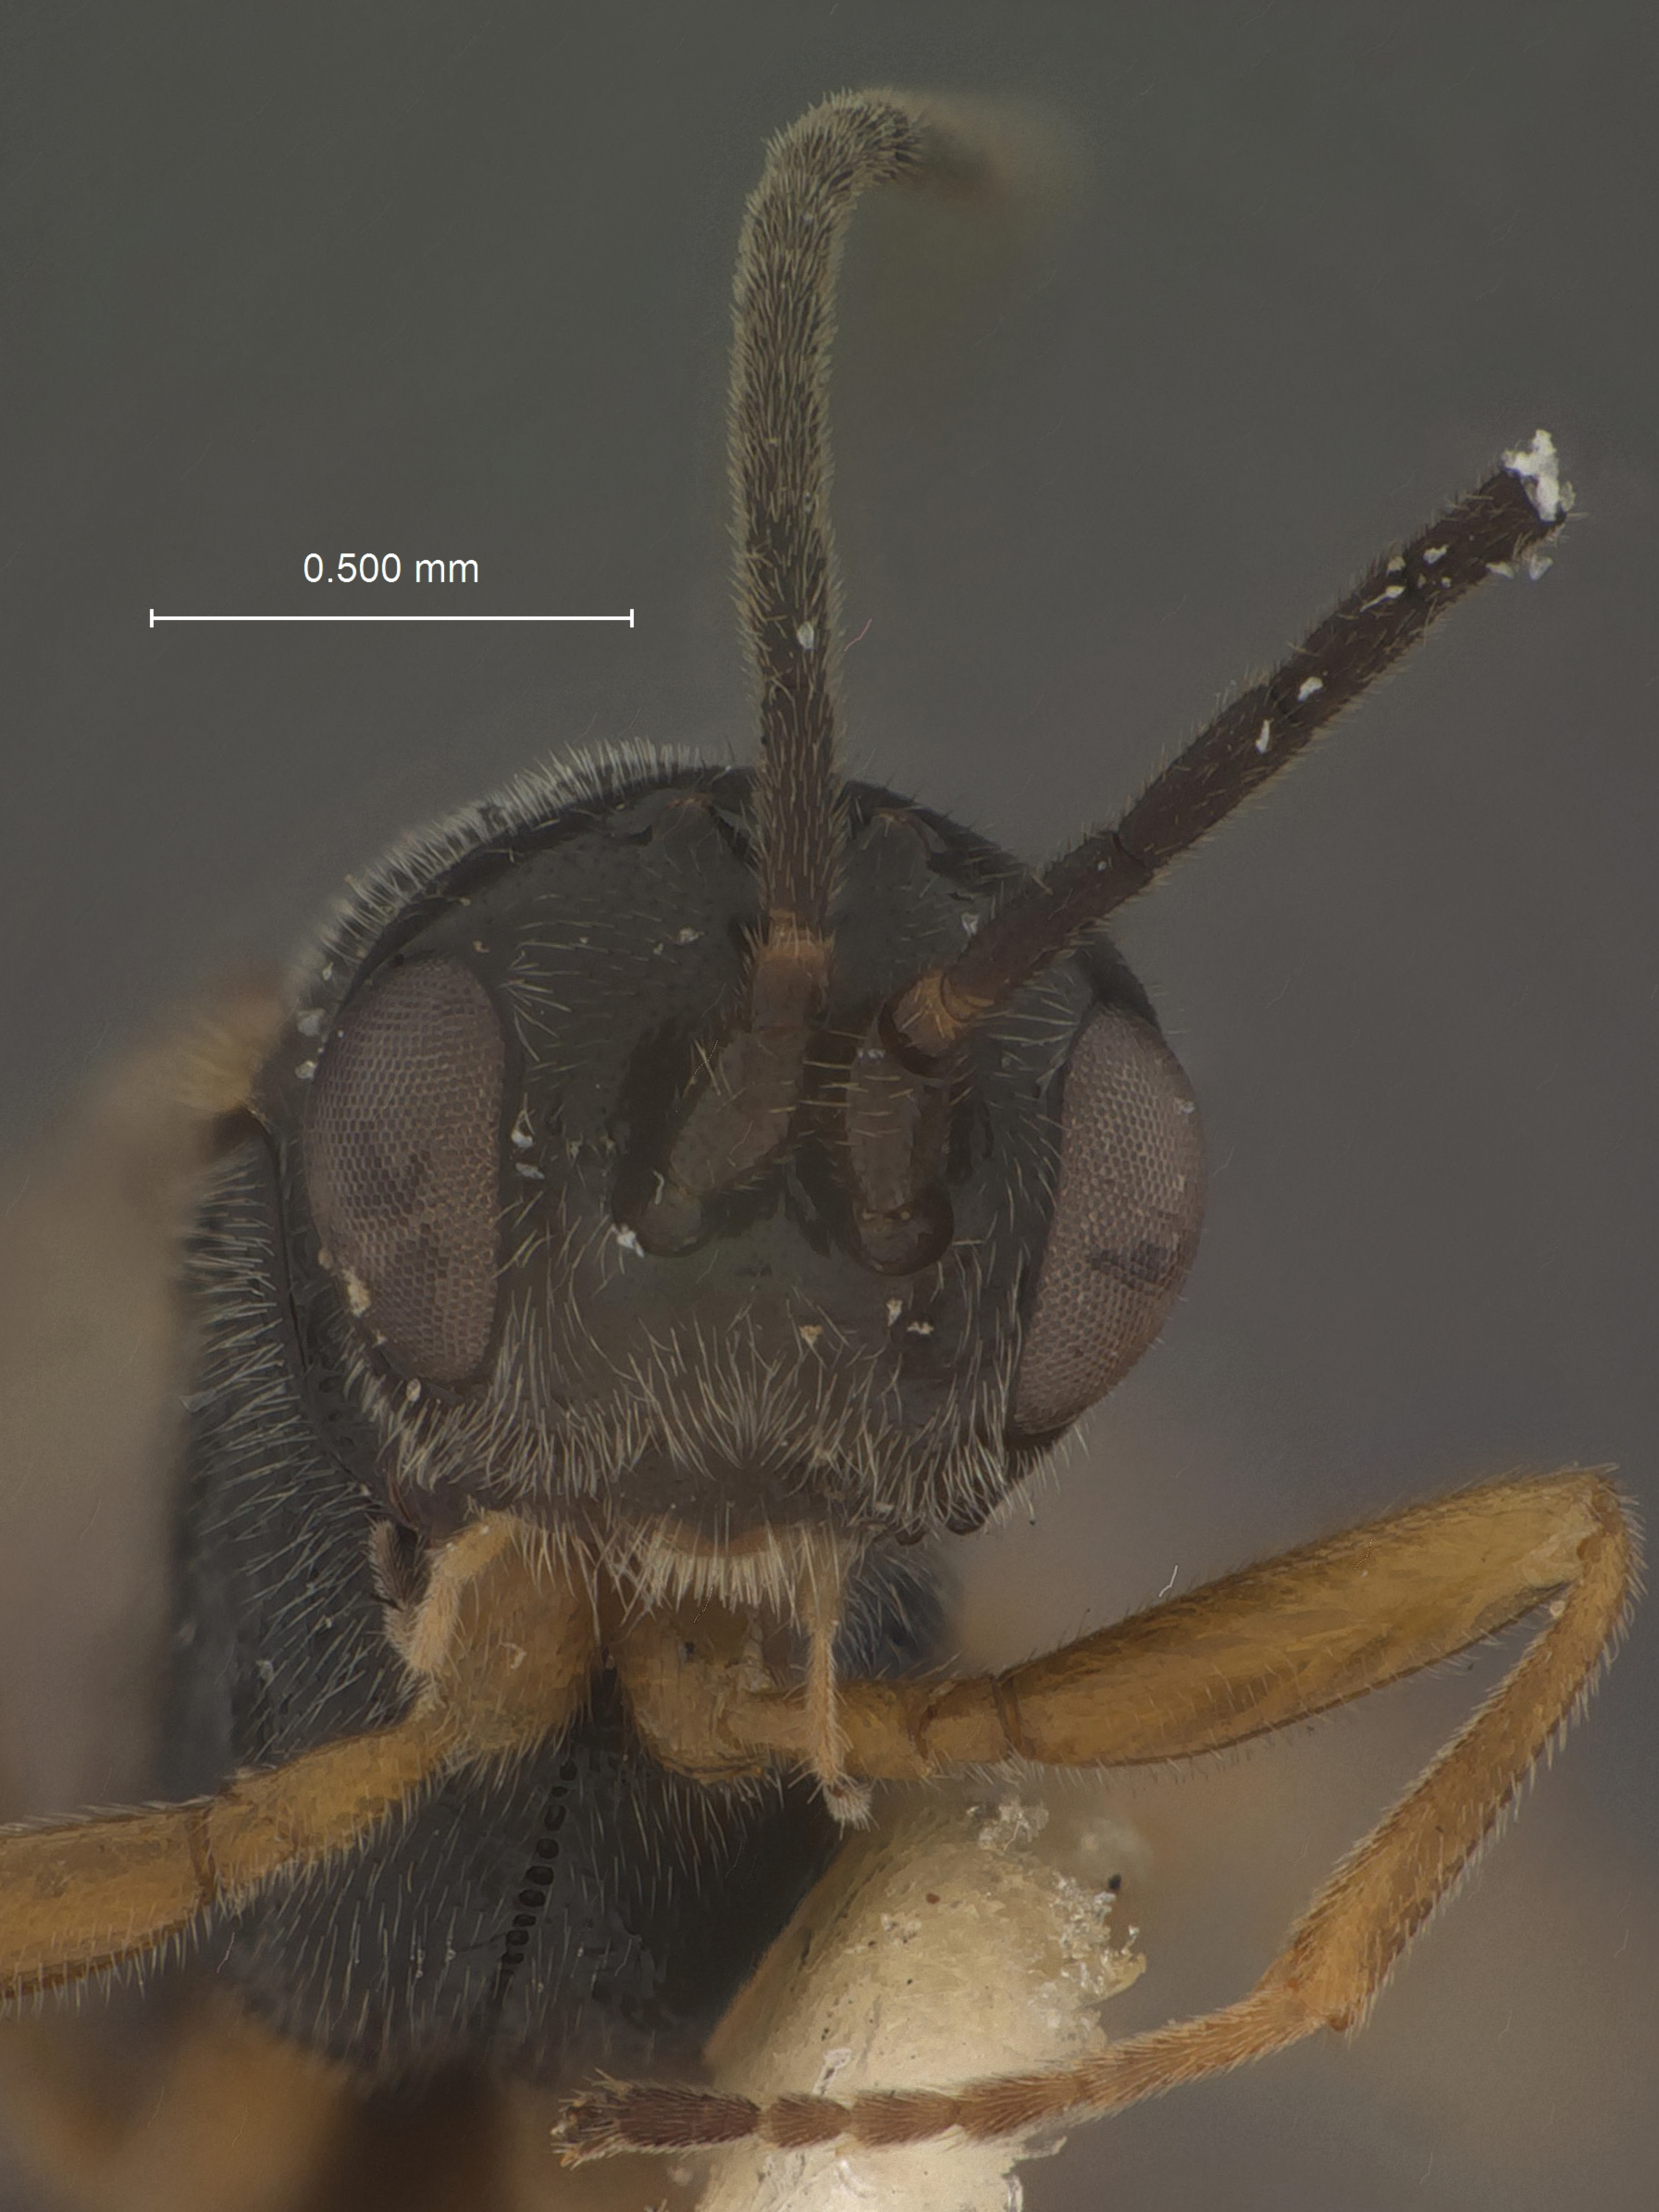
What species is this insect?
Eubadizon definitum
